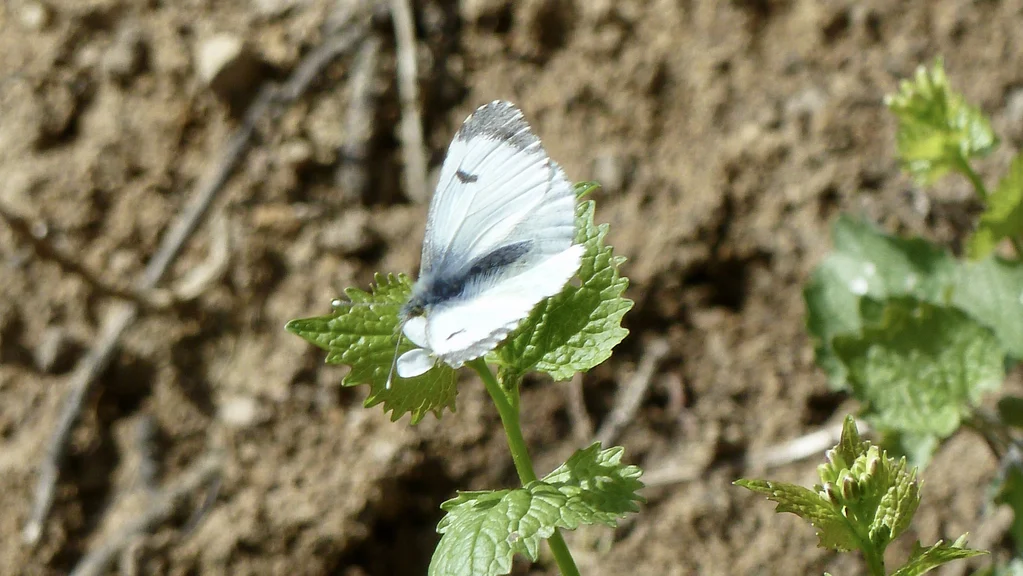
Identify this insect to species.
Anthocharis cardamines
